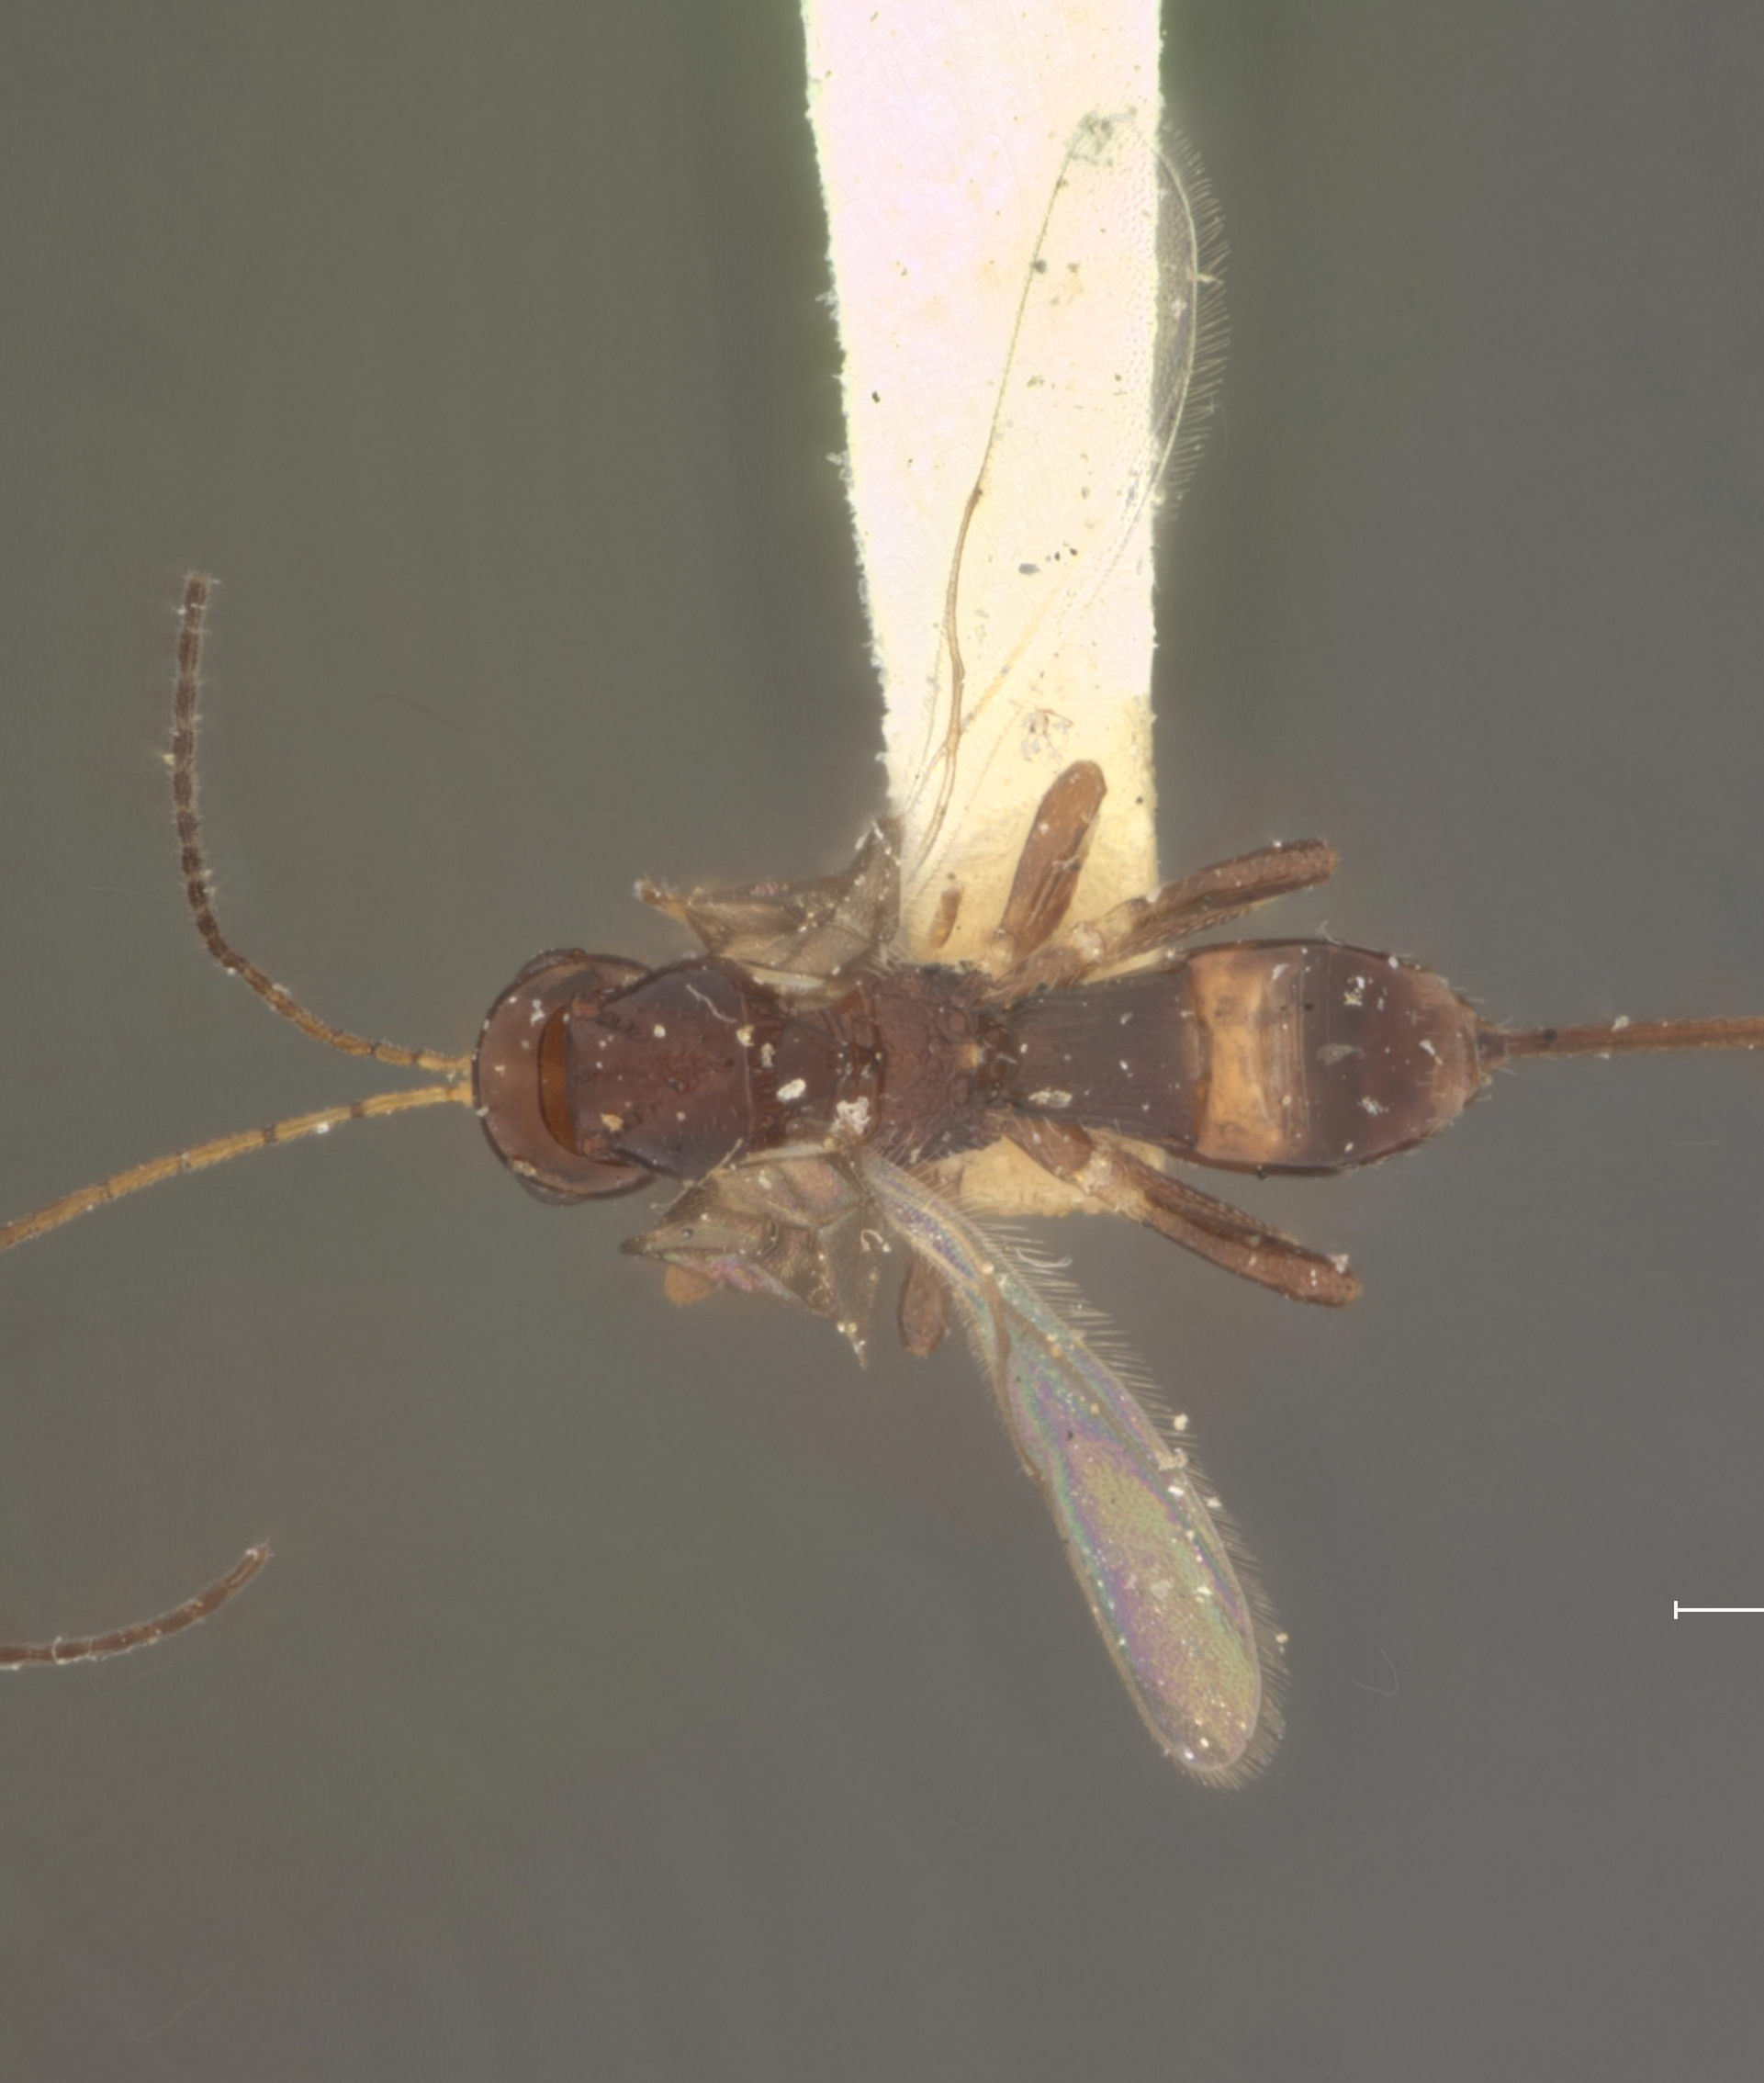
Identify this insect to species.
Ecphylus hubbardi
